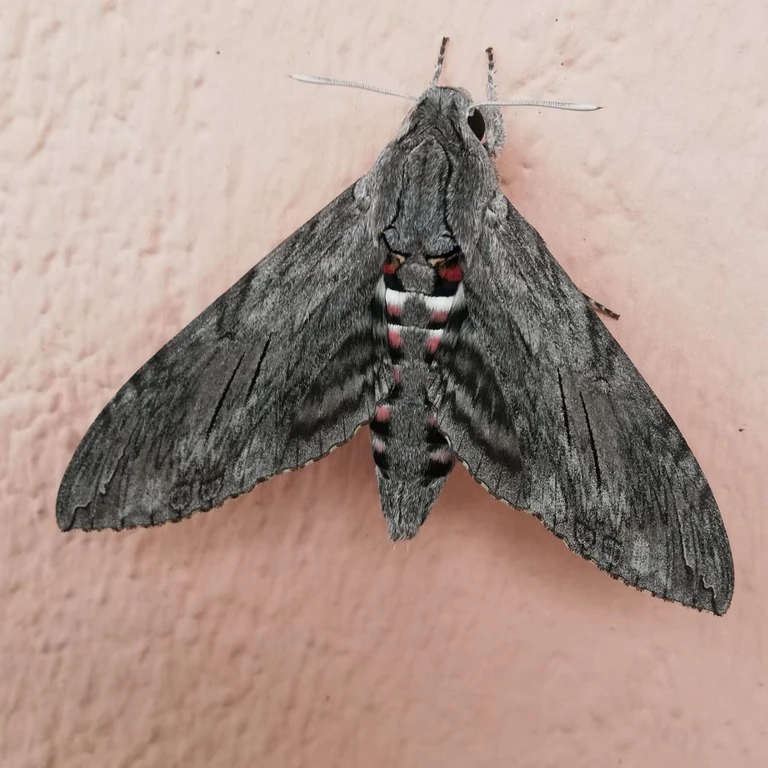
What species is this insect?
Agrius convolvuli
